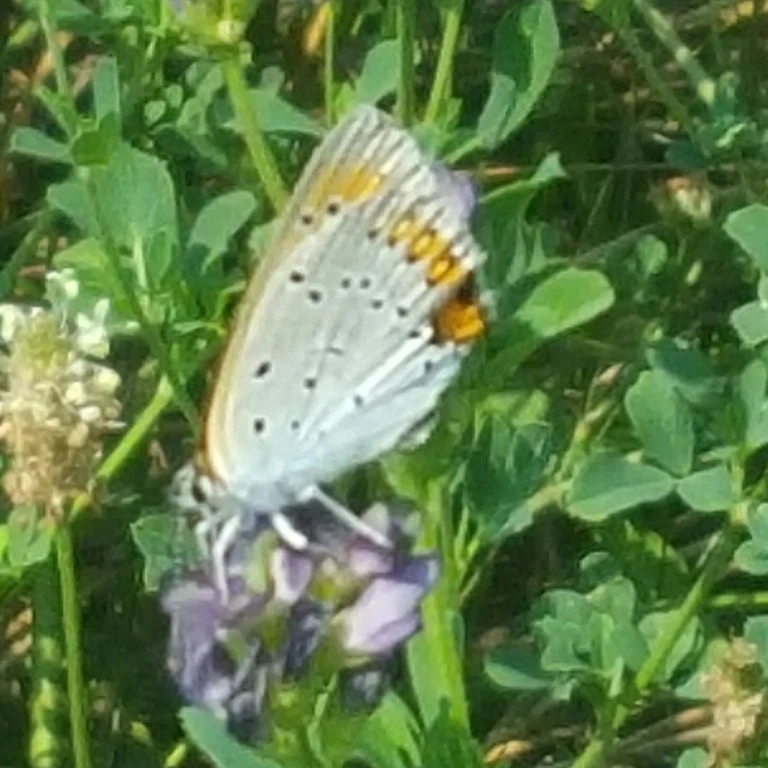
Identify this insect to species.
Lycaena dispar
